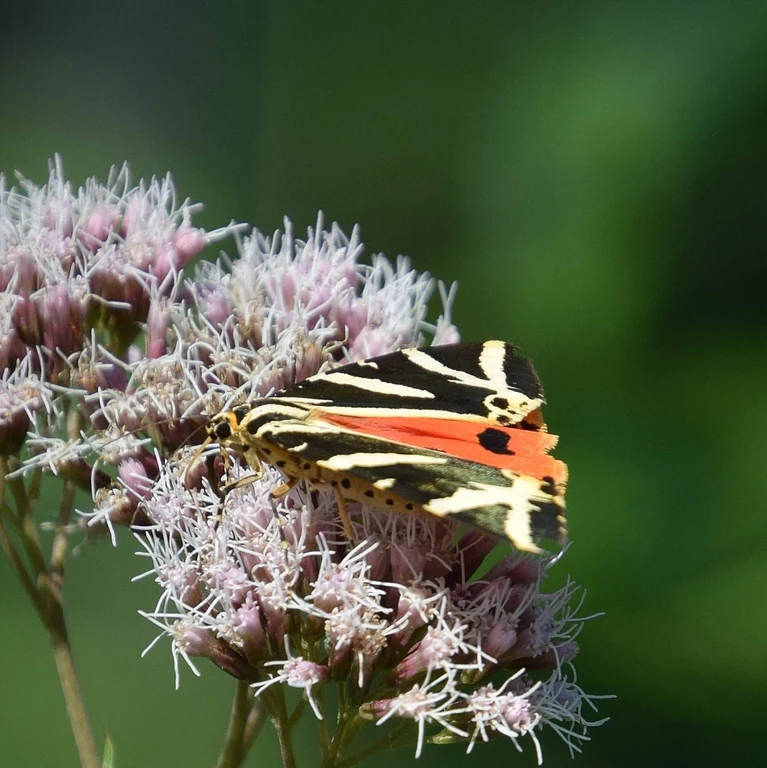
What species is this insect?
Euplagia quadripunctaria
